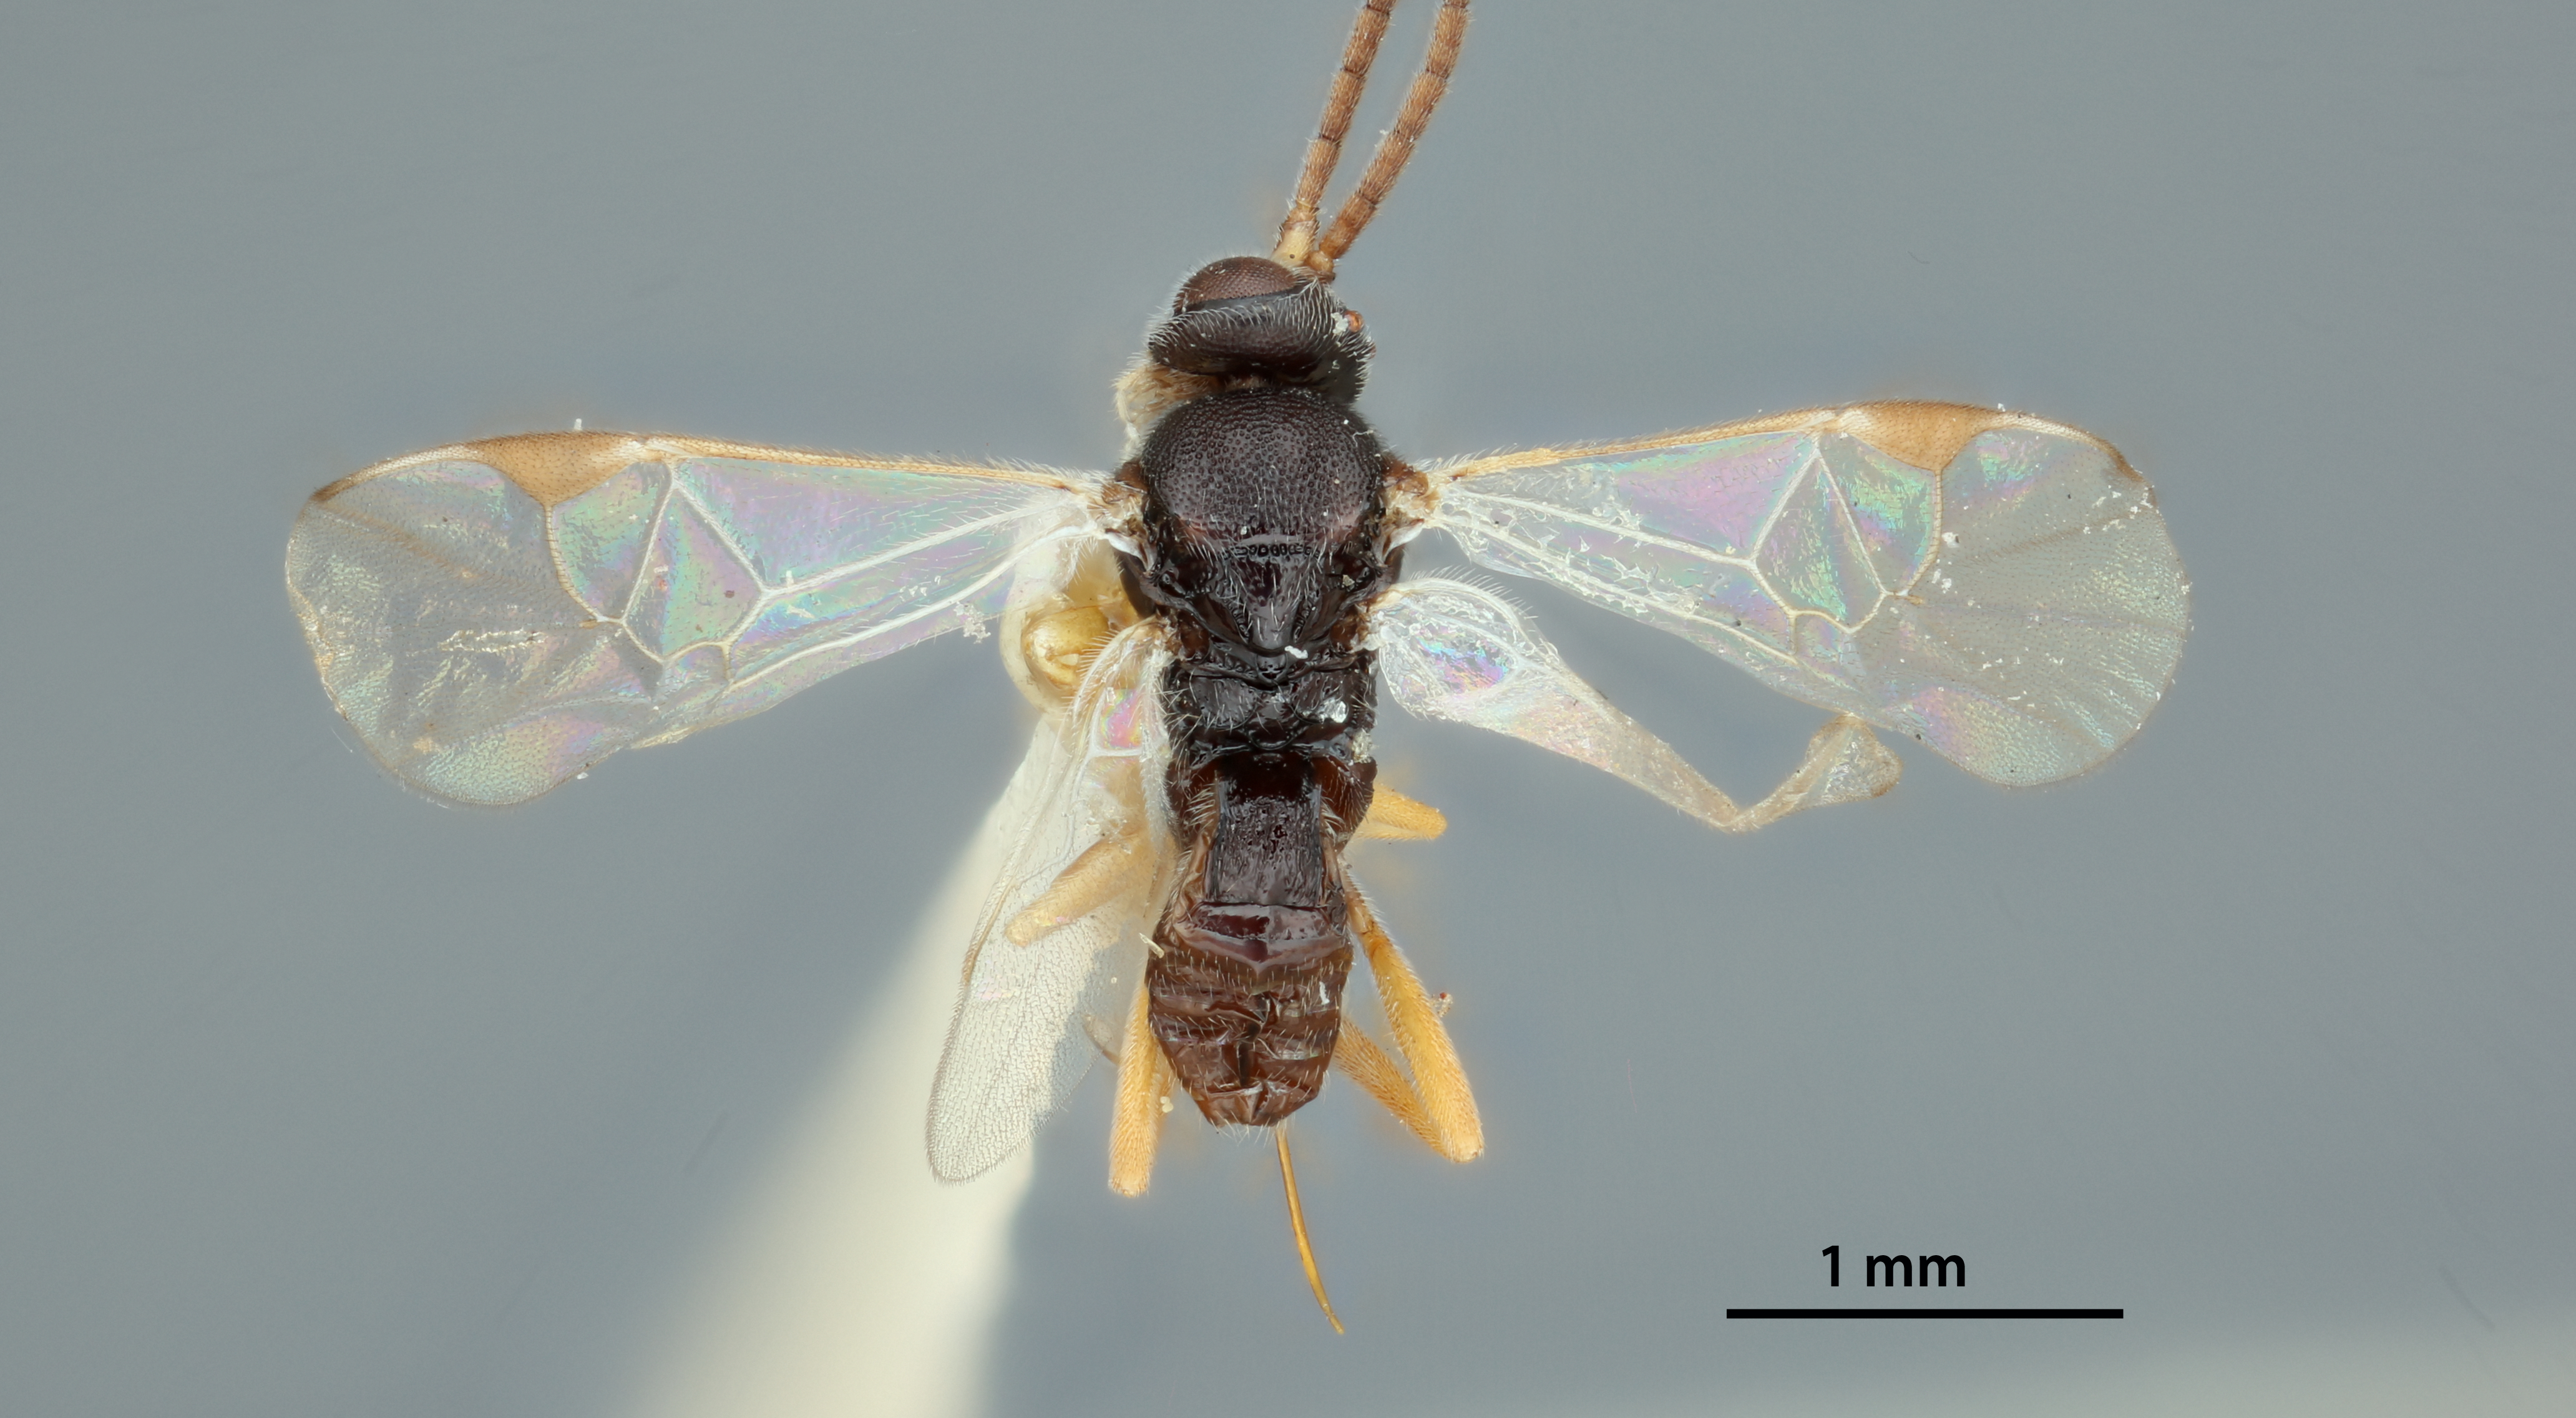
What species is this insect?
Urogaster stantoni
